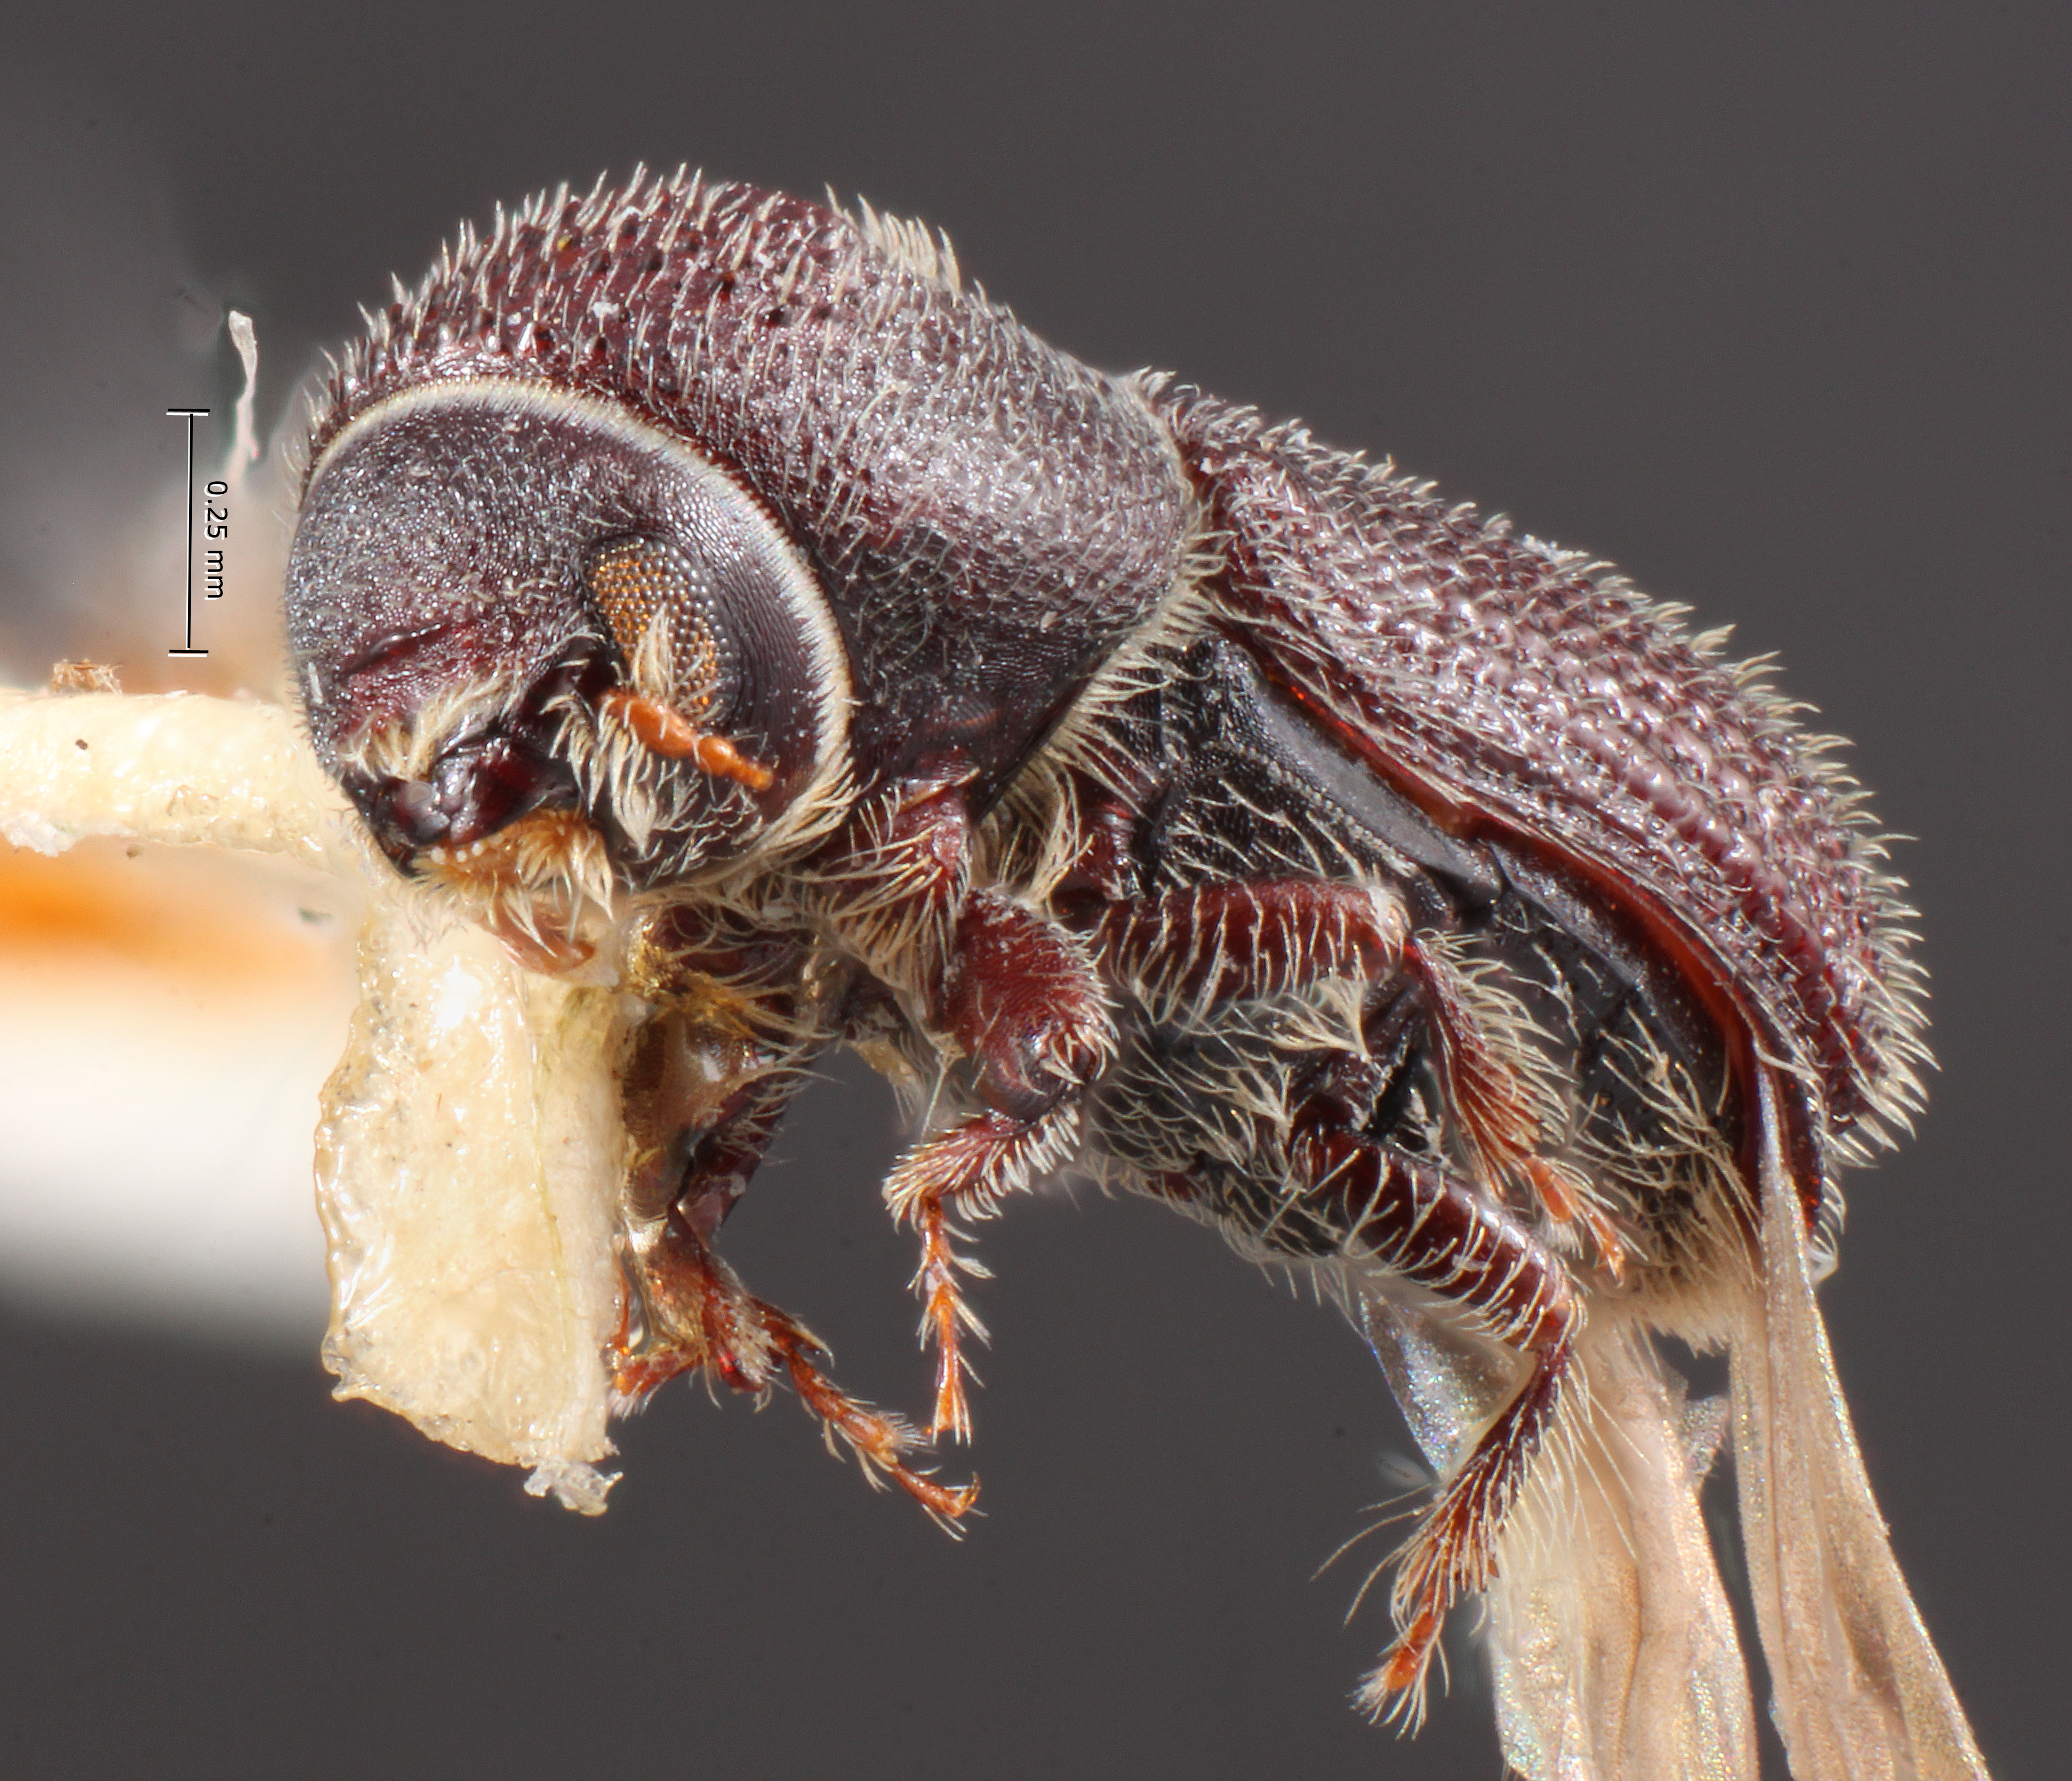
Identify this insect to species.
Hylocurus flaglerensis
